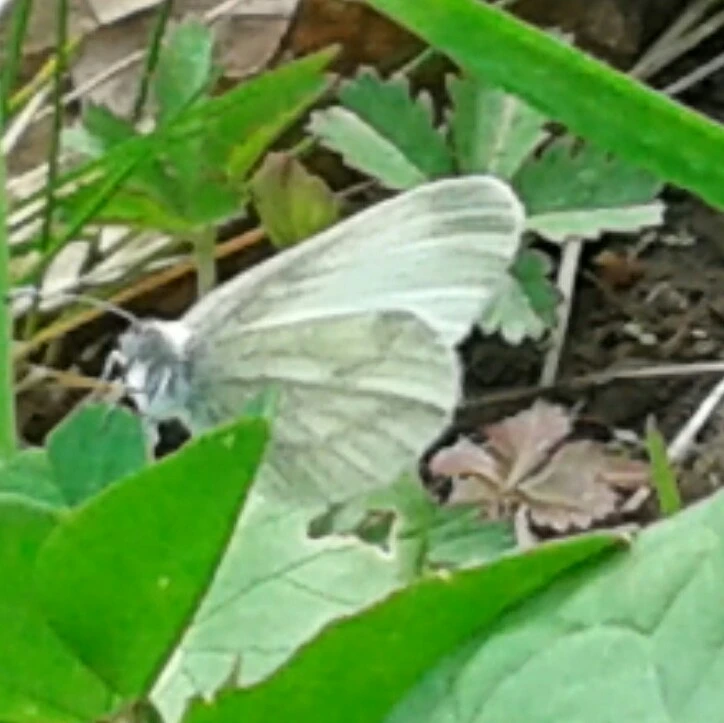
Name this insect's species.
Leptidea sinapis/juvernica
